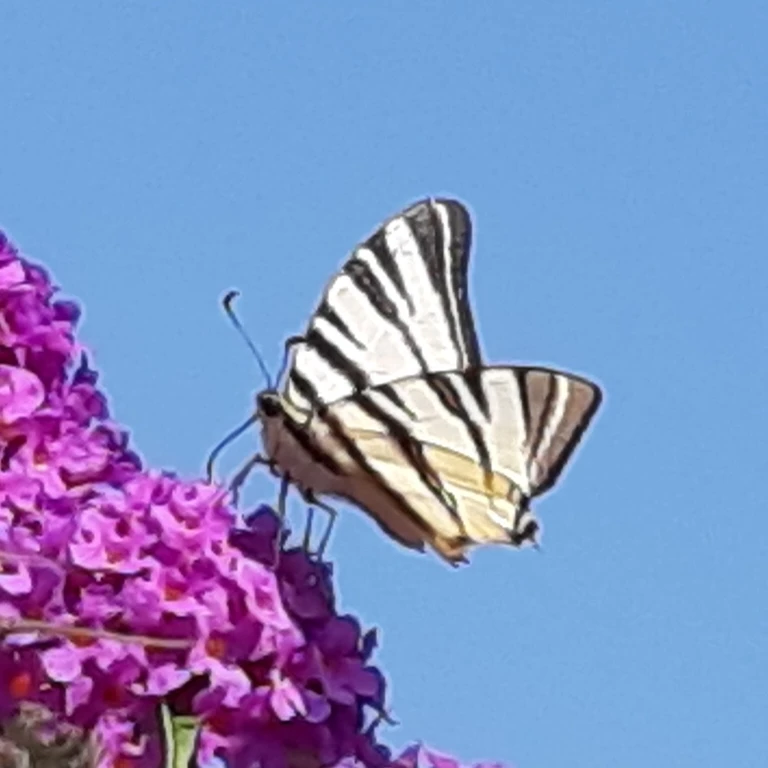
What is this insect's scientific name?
Iphiclides podalirius
